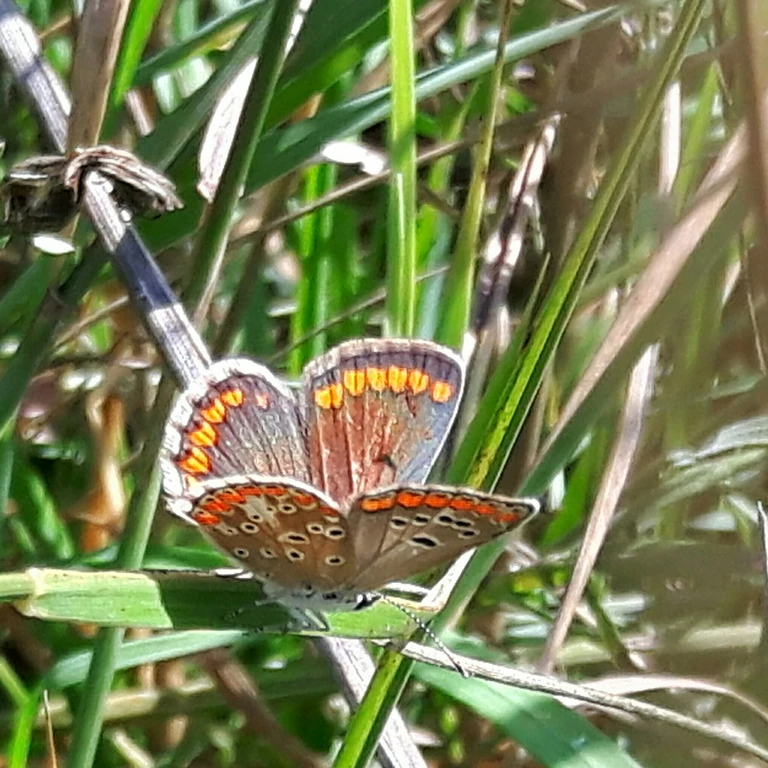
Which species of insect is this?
Aricia agestis/artaxerxes
